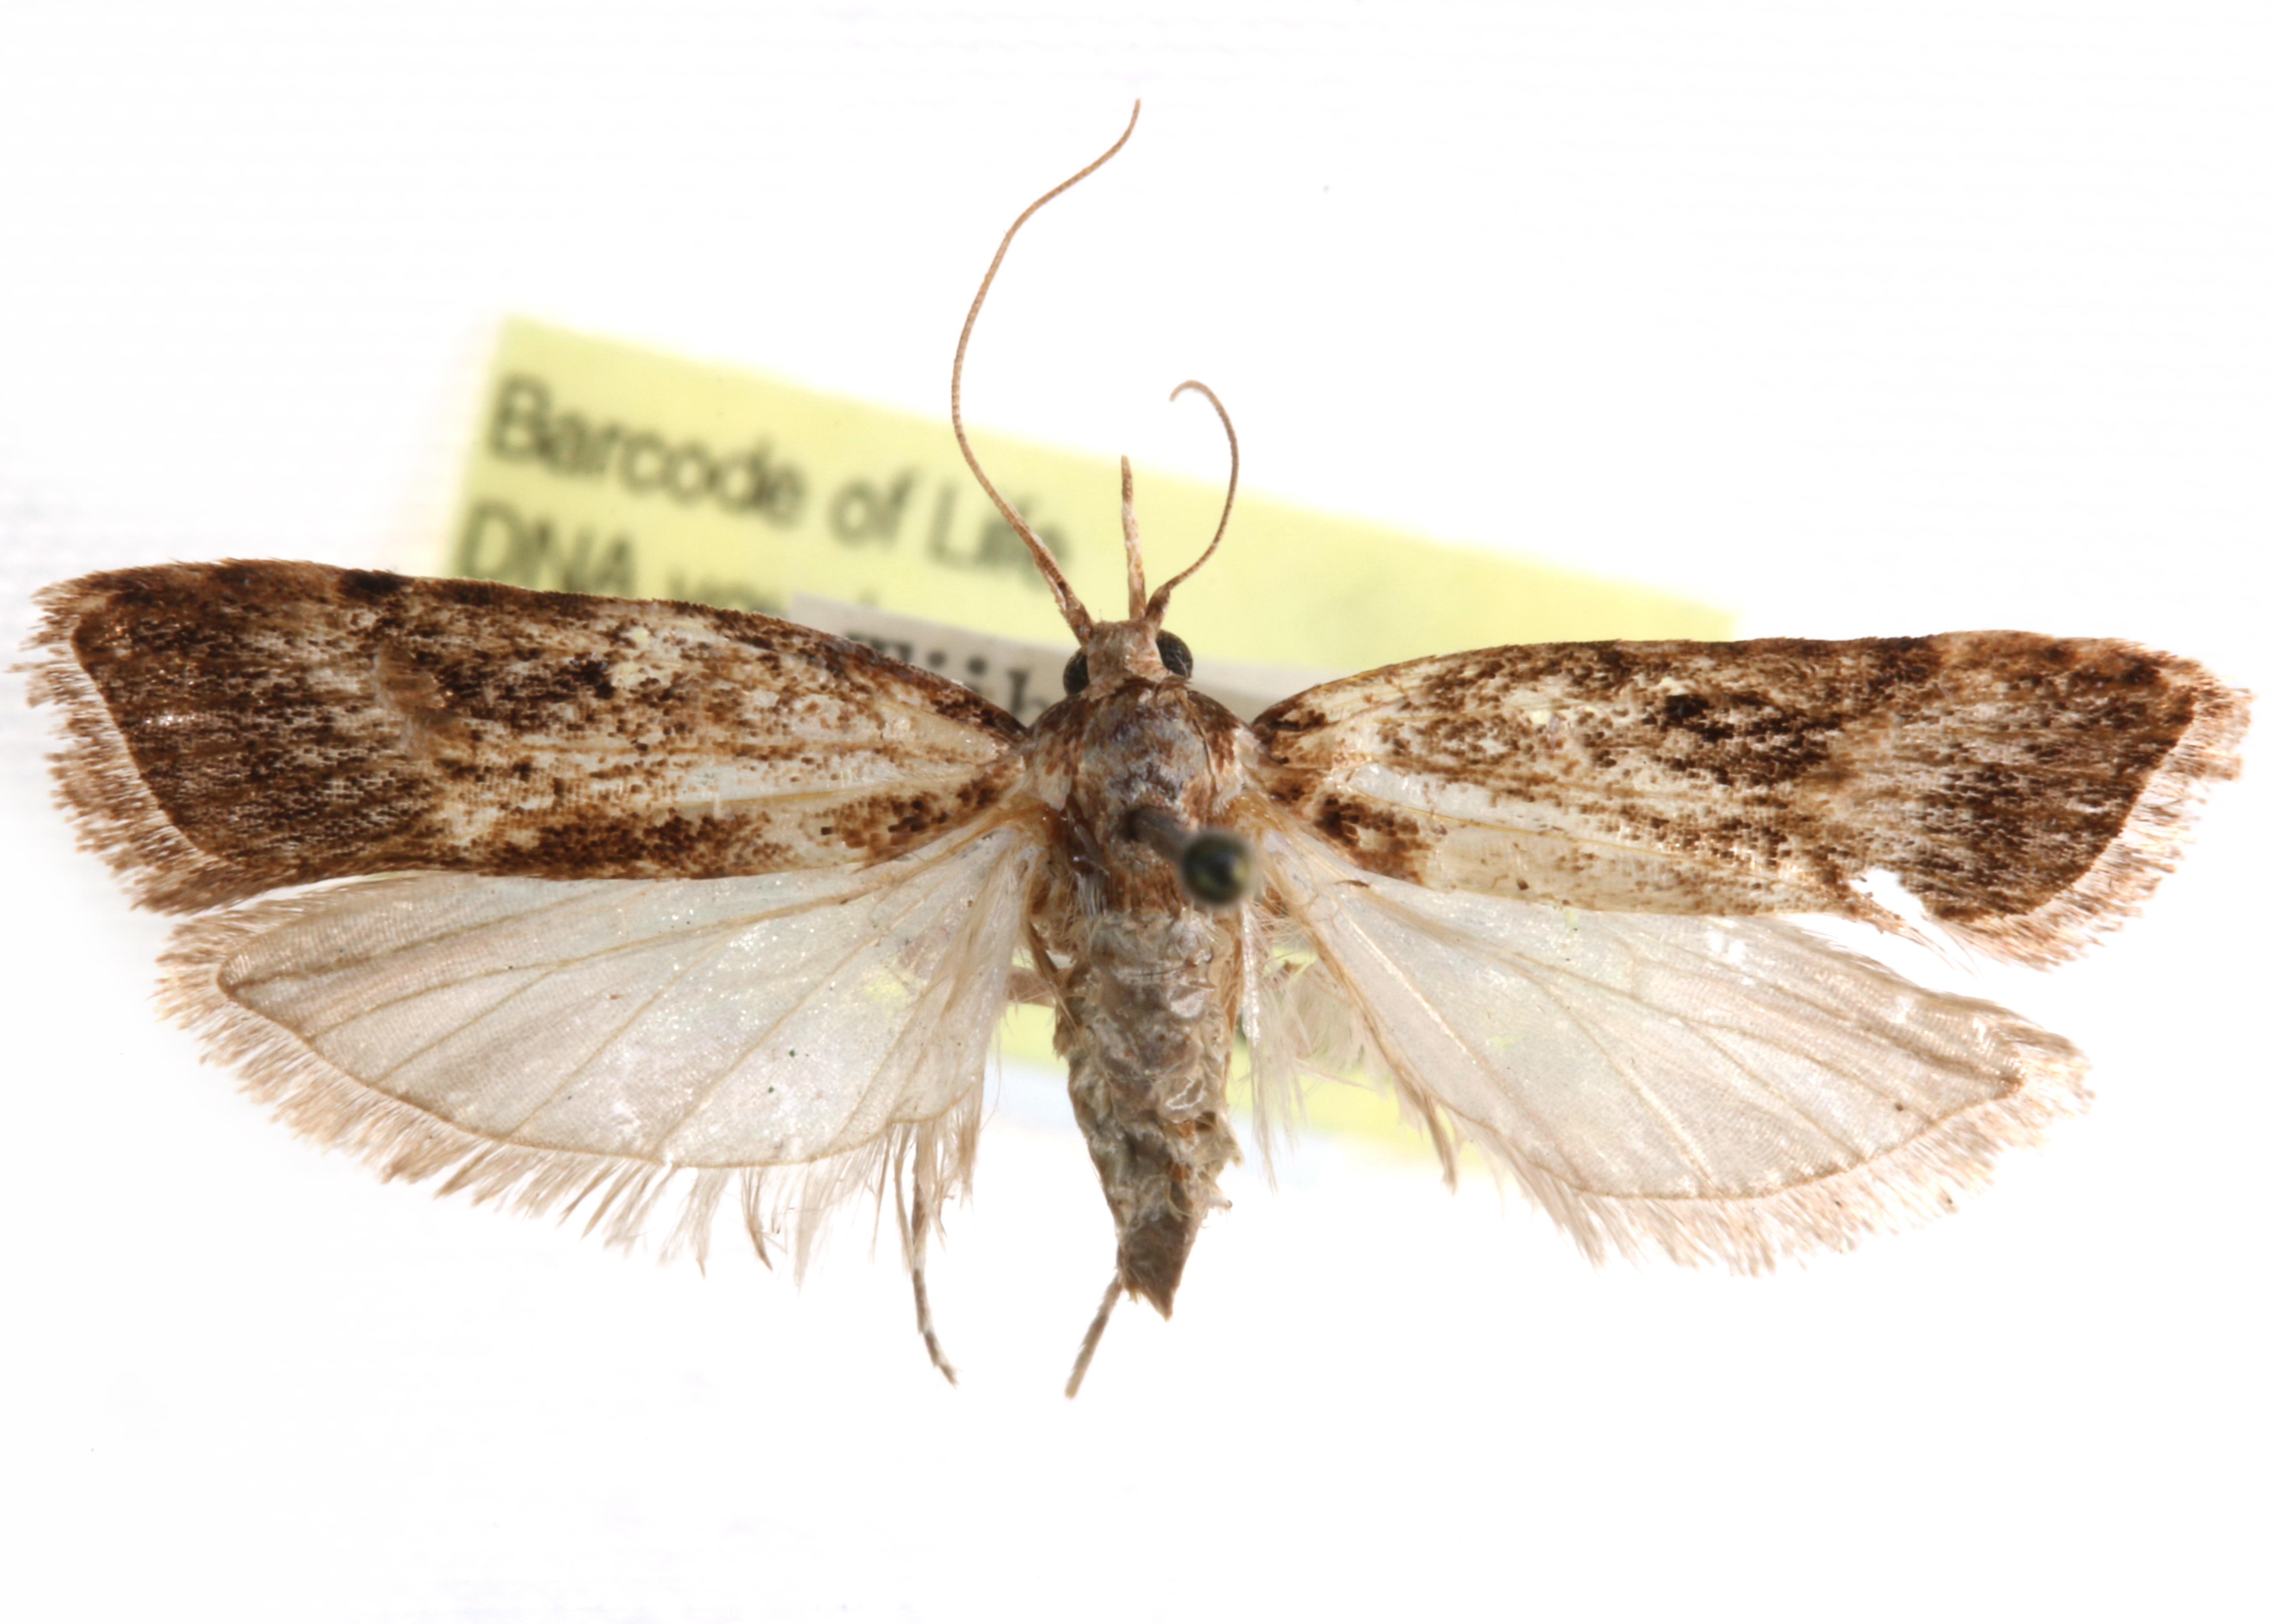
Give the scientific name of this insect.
Mesodica aggerata
